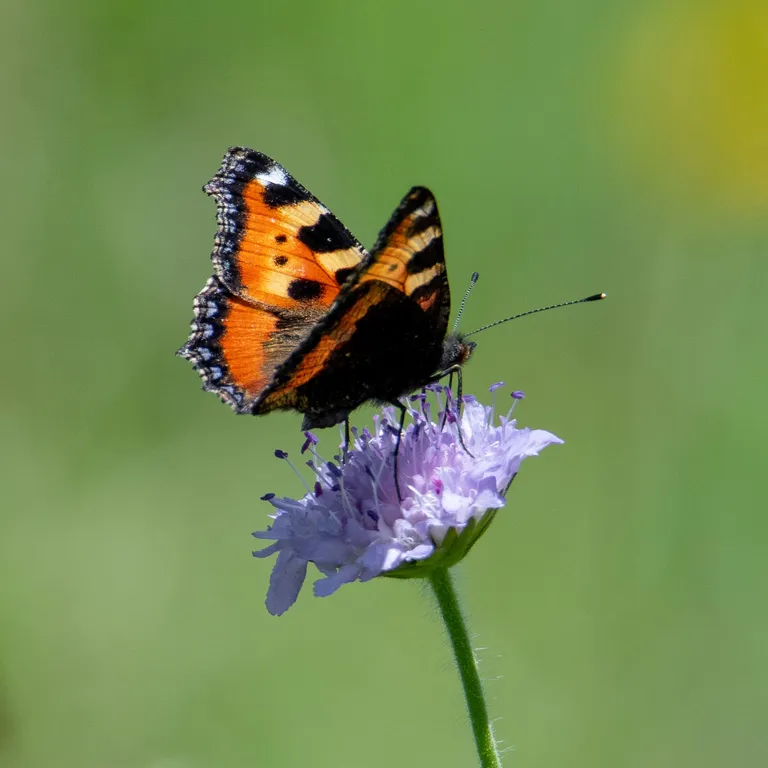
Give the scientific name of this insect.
Aglais urticae
